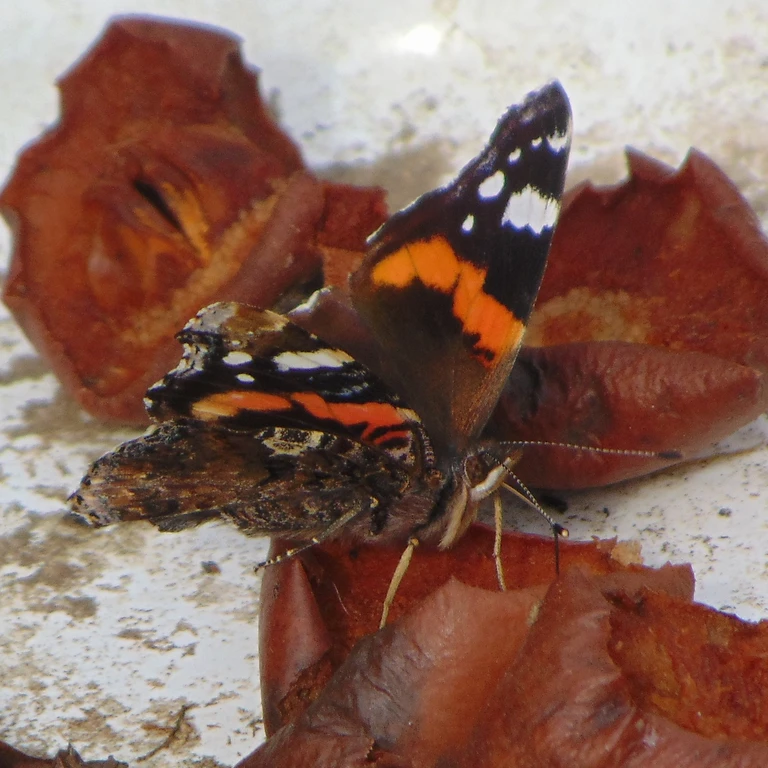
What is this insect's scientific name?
Vanessa atalanta
